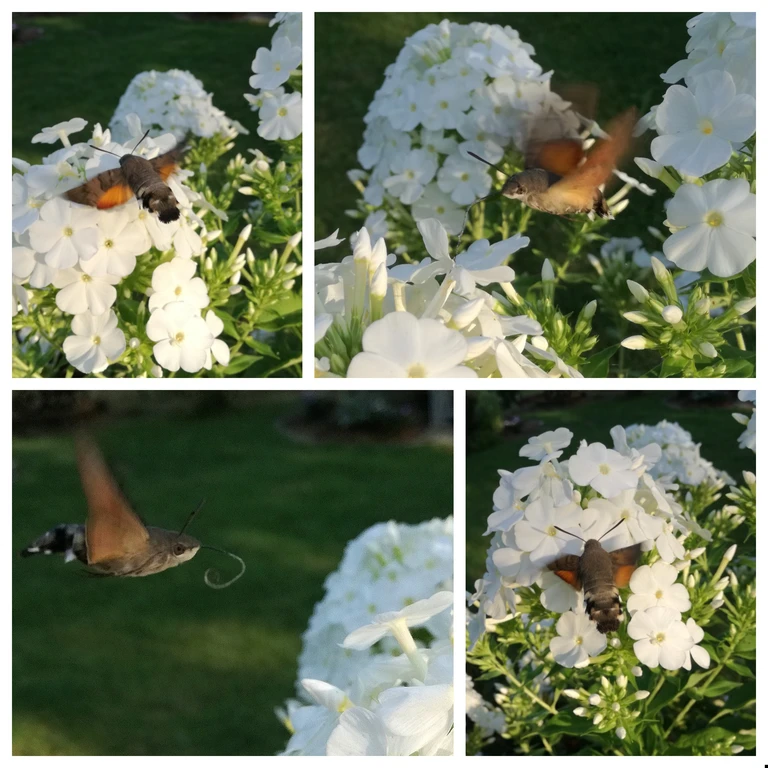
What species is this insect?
Macroglossum stellatarum
